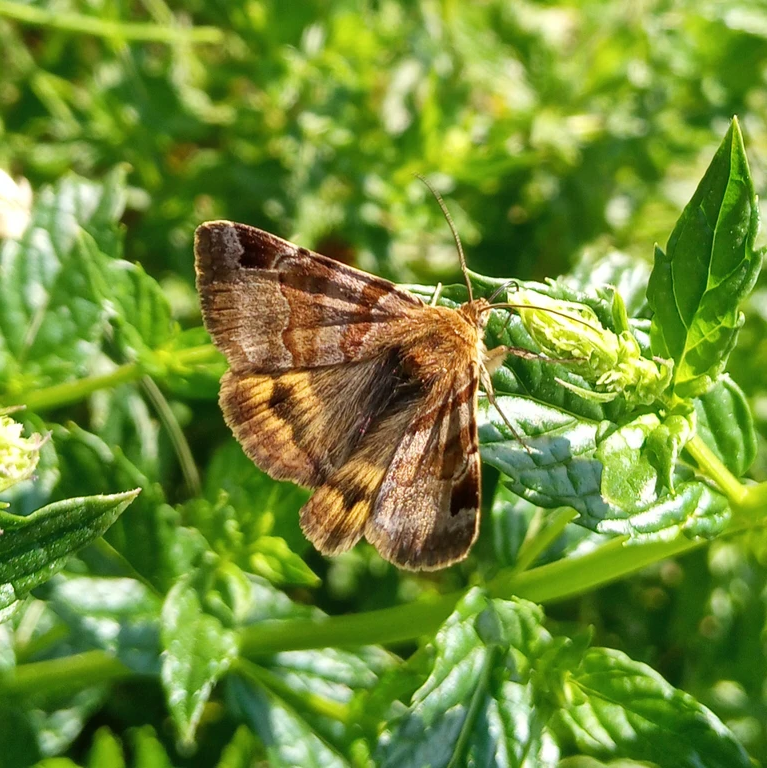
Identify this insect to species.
Euclidia glyphica
